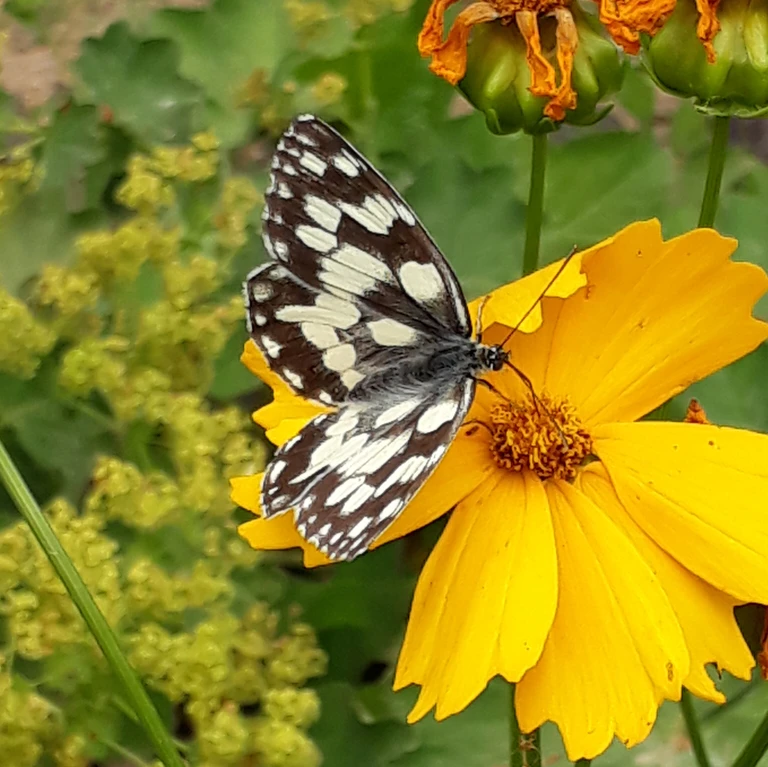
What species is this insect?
Melanargia galathea
